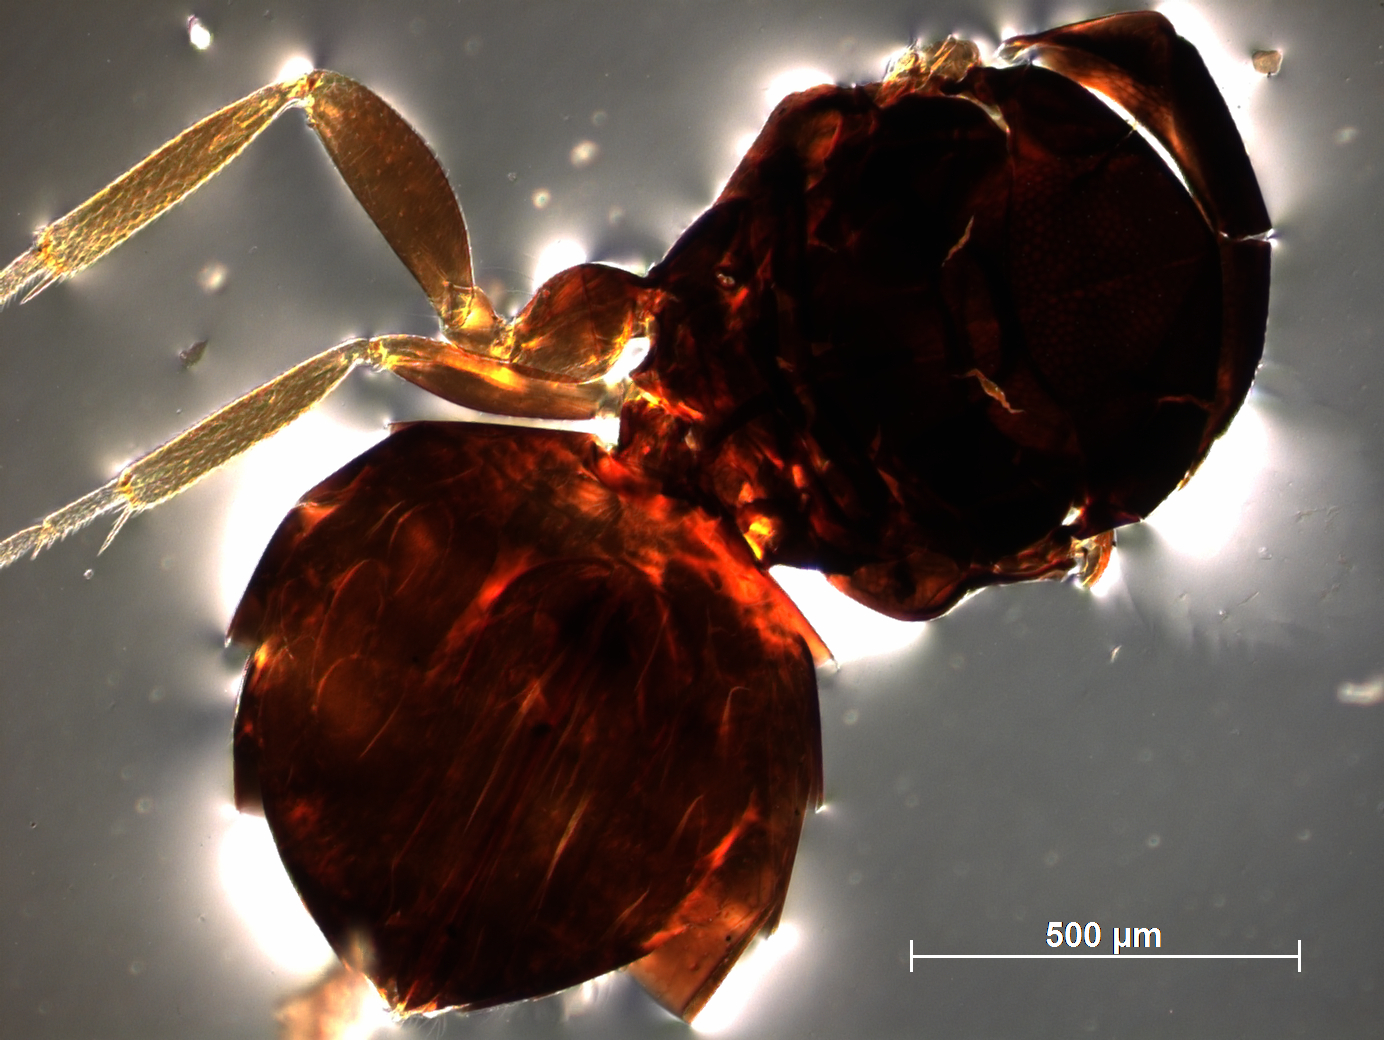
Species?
Pachyneuron deccanensis
